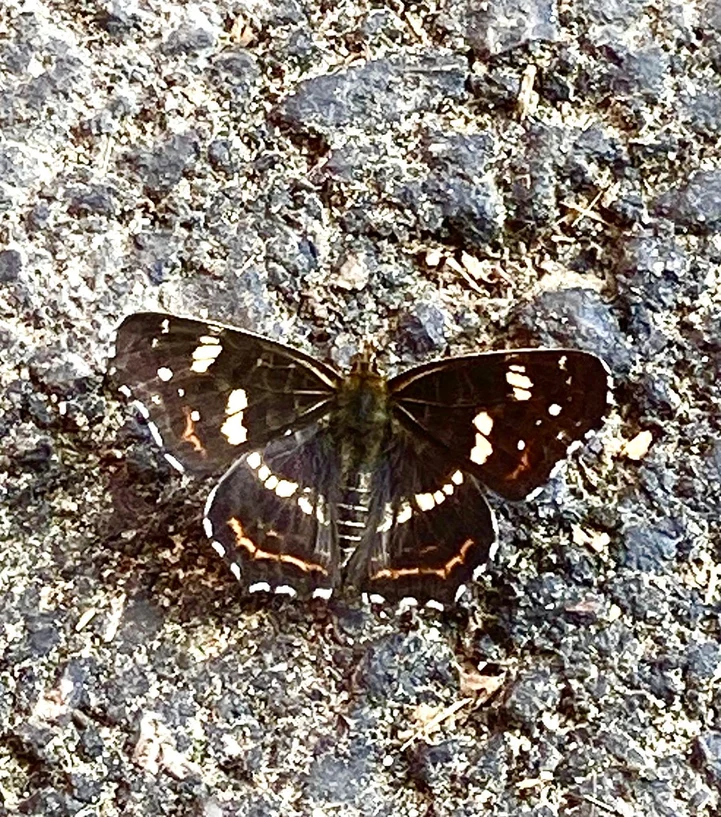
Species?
Araschnia levana
